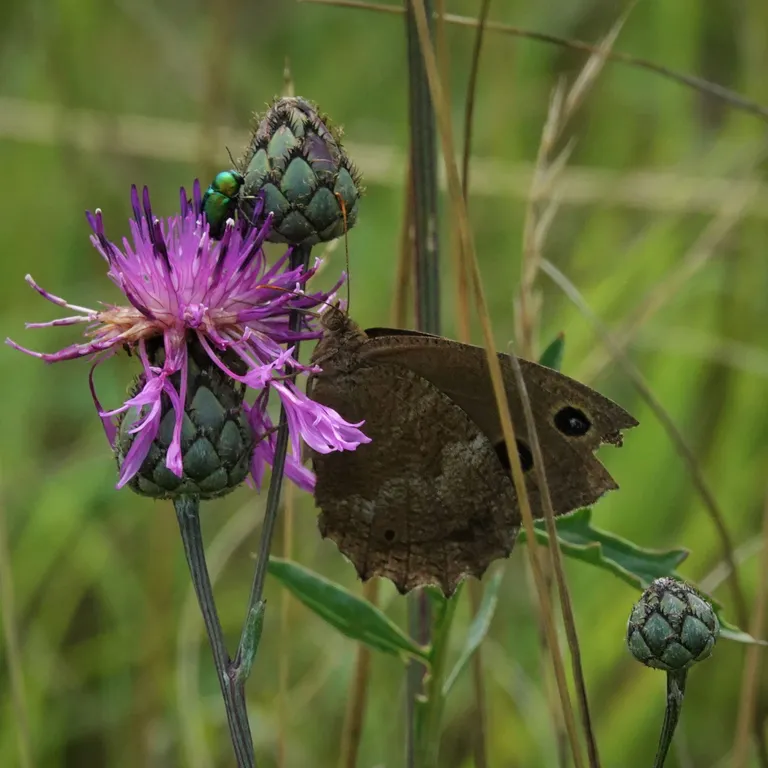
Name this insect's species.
Minois dryas
